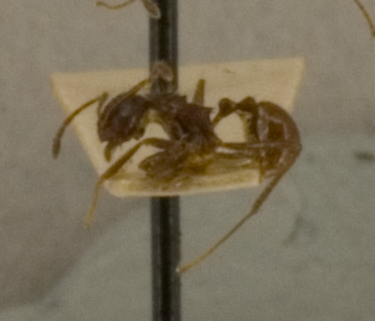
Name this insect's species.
Myrmicaria exigua
